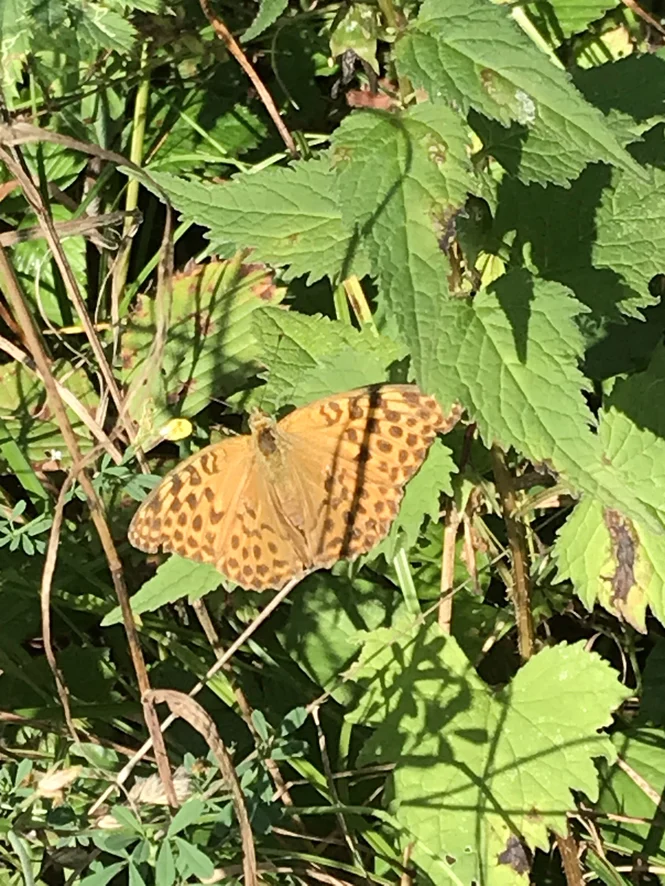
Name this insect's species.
Argynnis paphia
